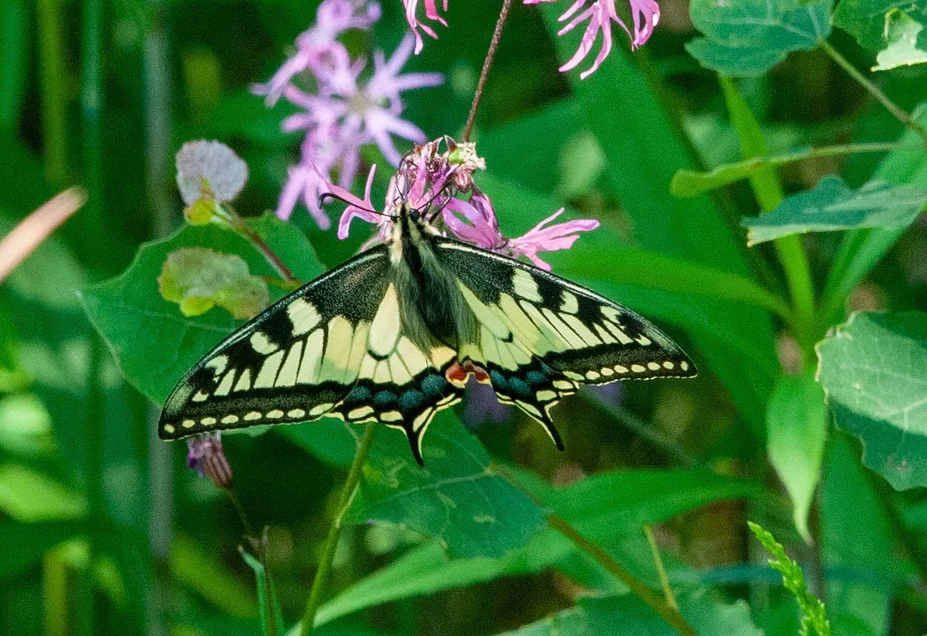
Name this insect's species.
Papilio machaon
